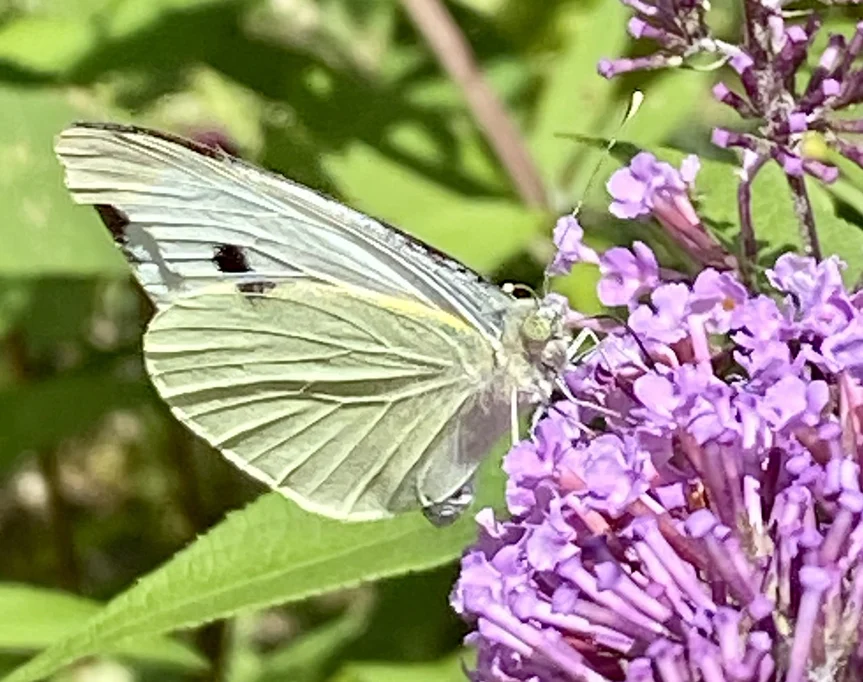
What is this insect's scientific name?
Pieris brassicae
